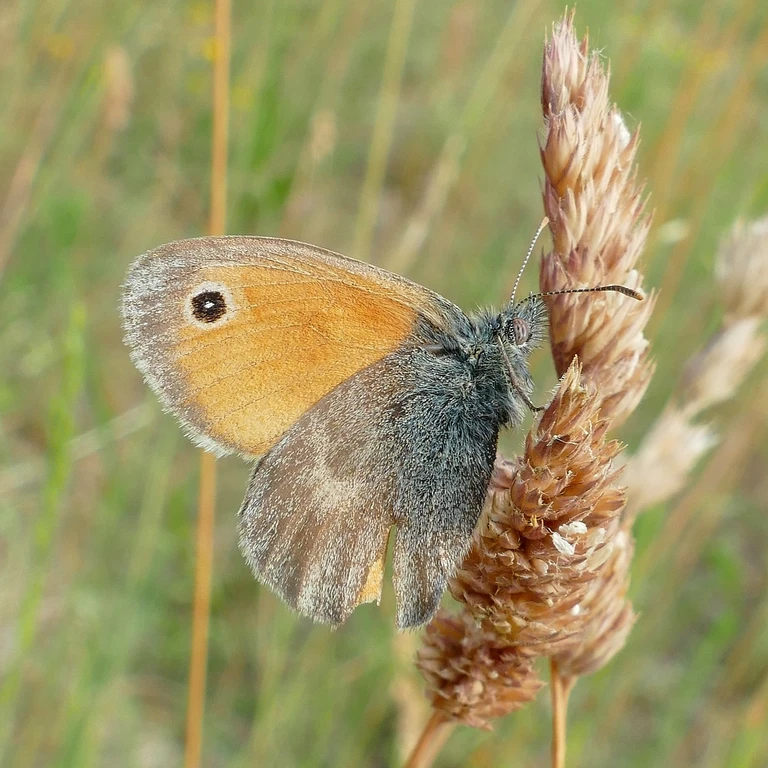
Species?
Coenonympha pamphilus
